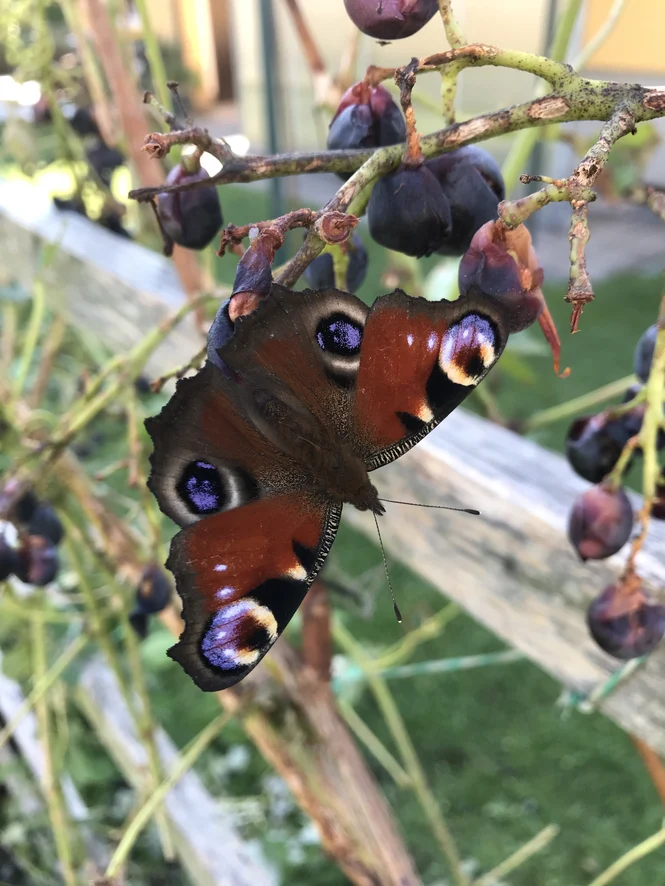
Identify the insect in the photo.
Aglais io
